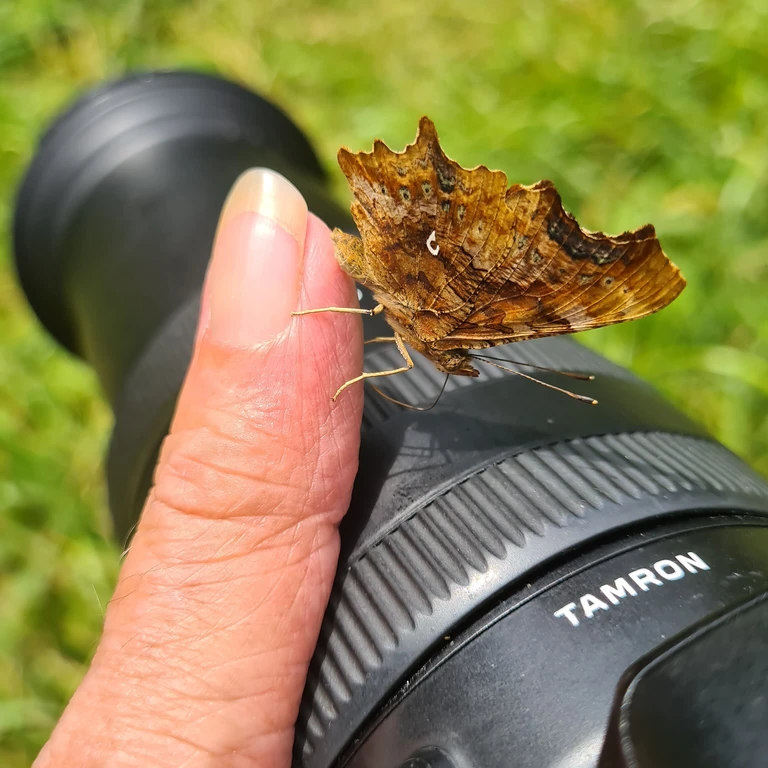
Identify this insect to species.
Polygonia c-album
